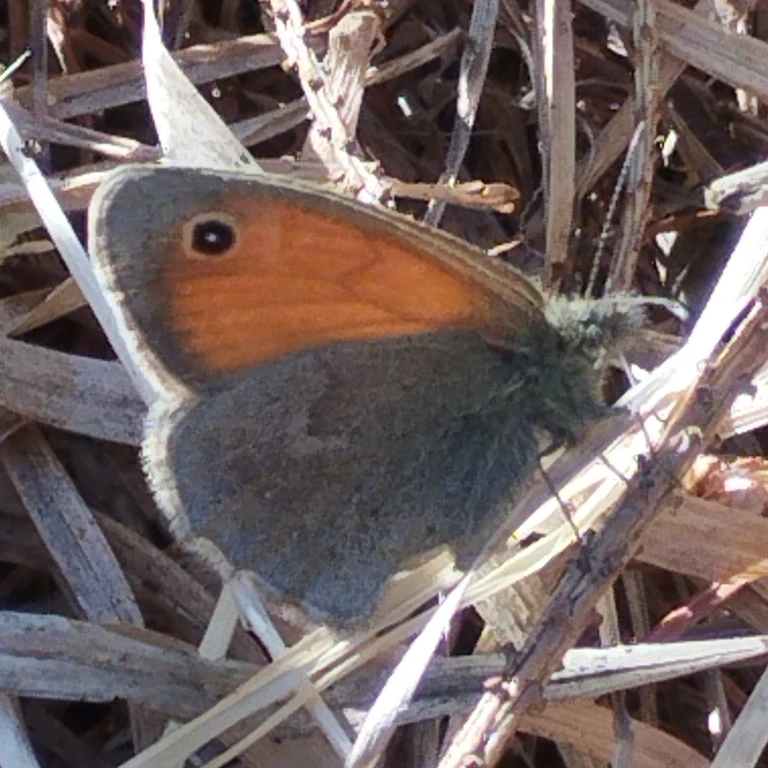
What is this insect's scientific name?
Coenonympha pamphilus
